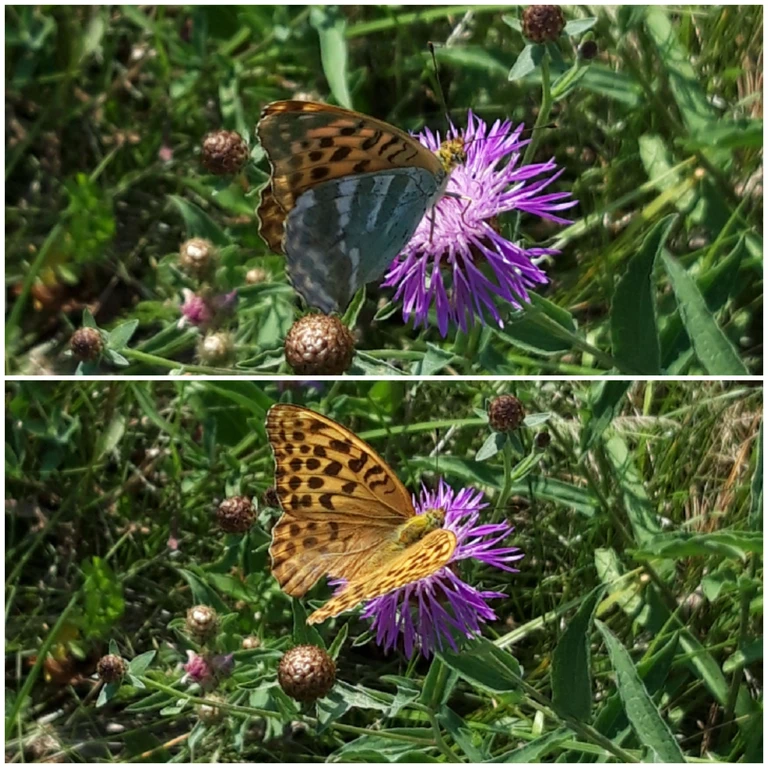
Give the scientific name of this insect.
Argynnis paphia
